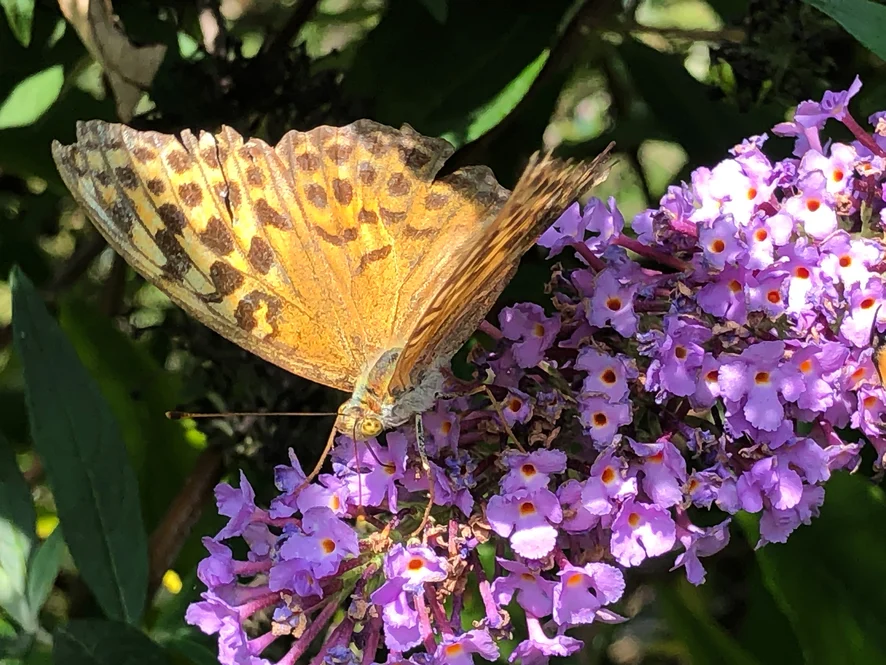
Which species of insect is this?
Argynnis paphia
